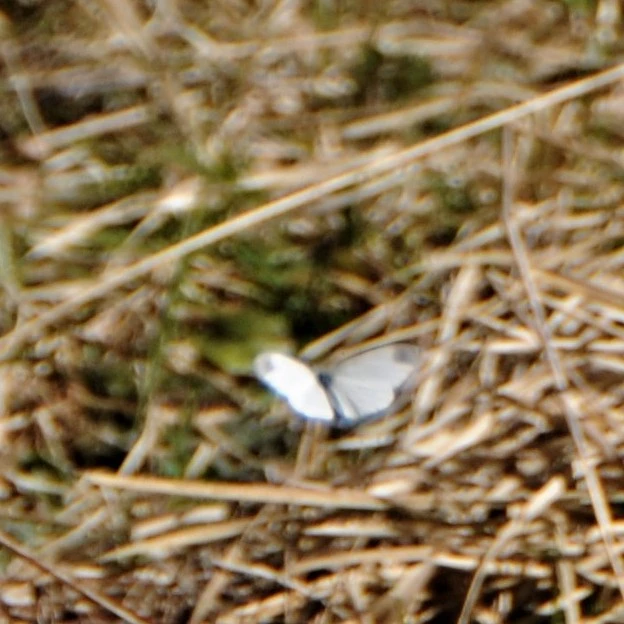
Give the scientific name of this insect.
Leptidea sinapis/juvernica
